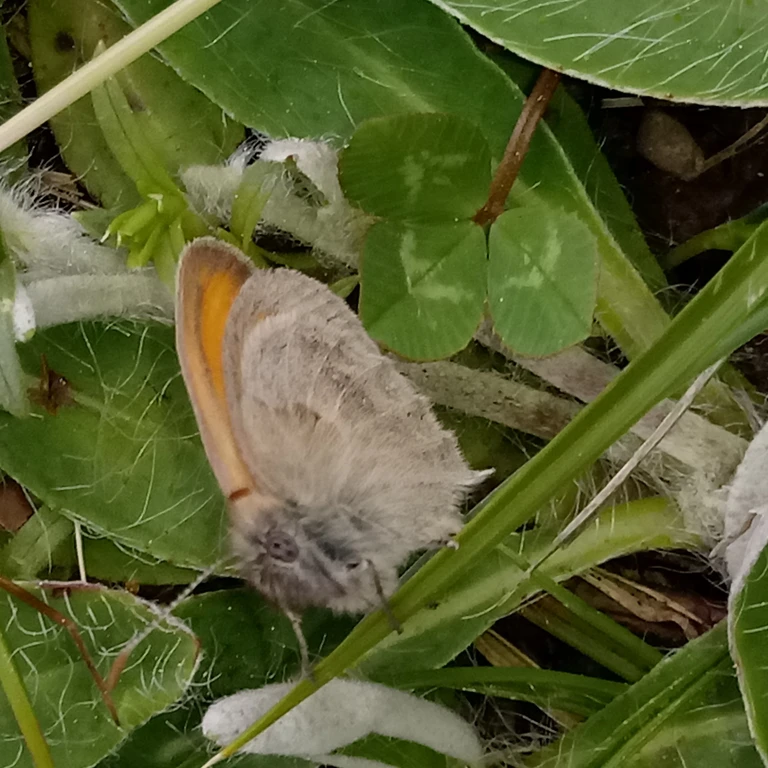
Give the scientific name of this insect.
Coenonympha pamphilus
